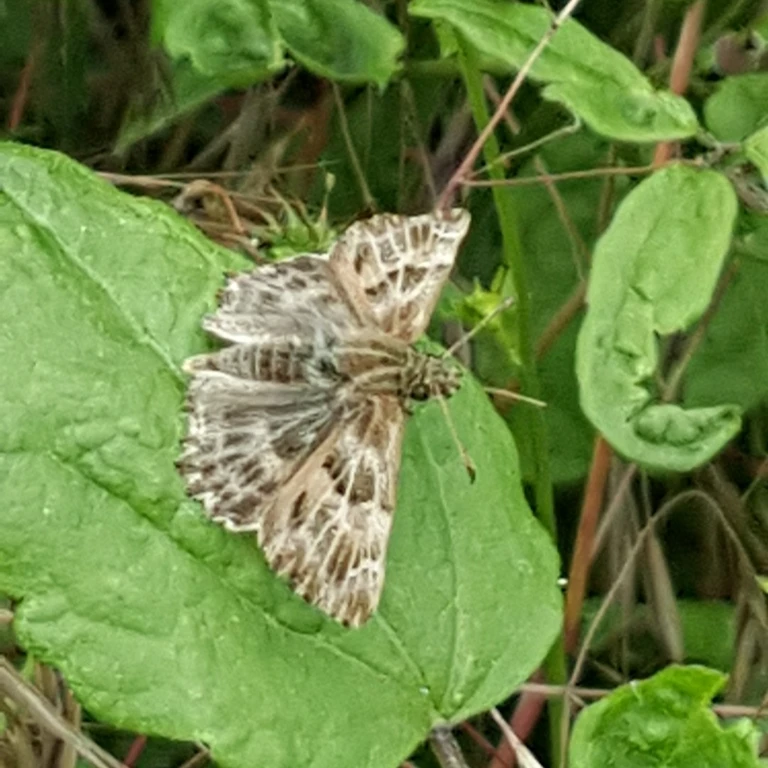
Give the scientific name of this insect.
Carcharodus alceae
